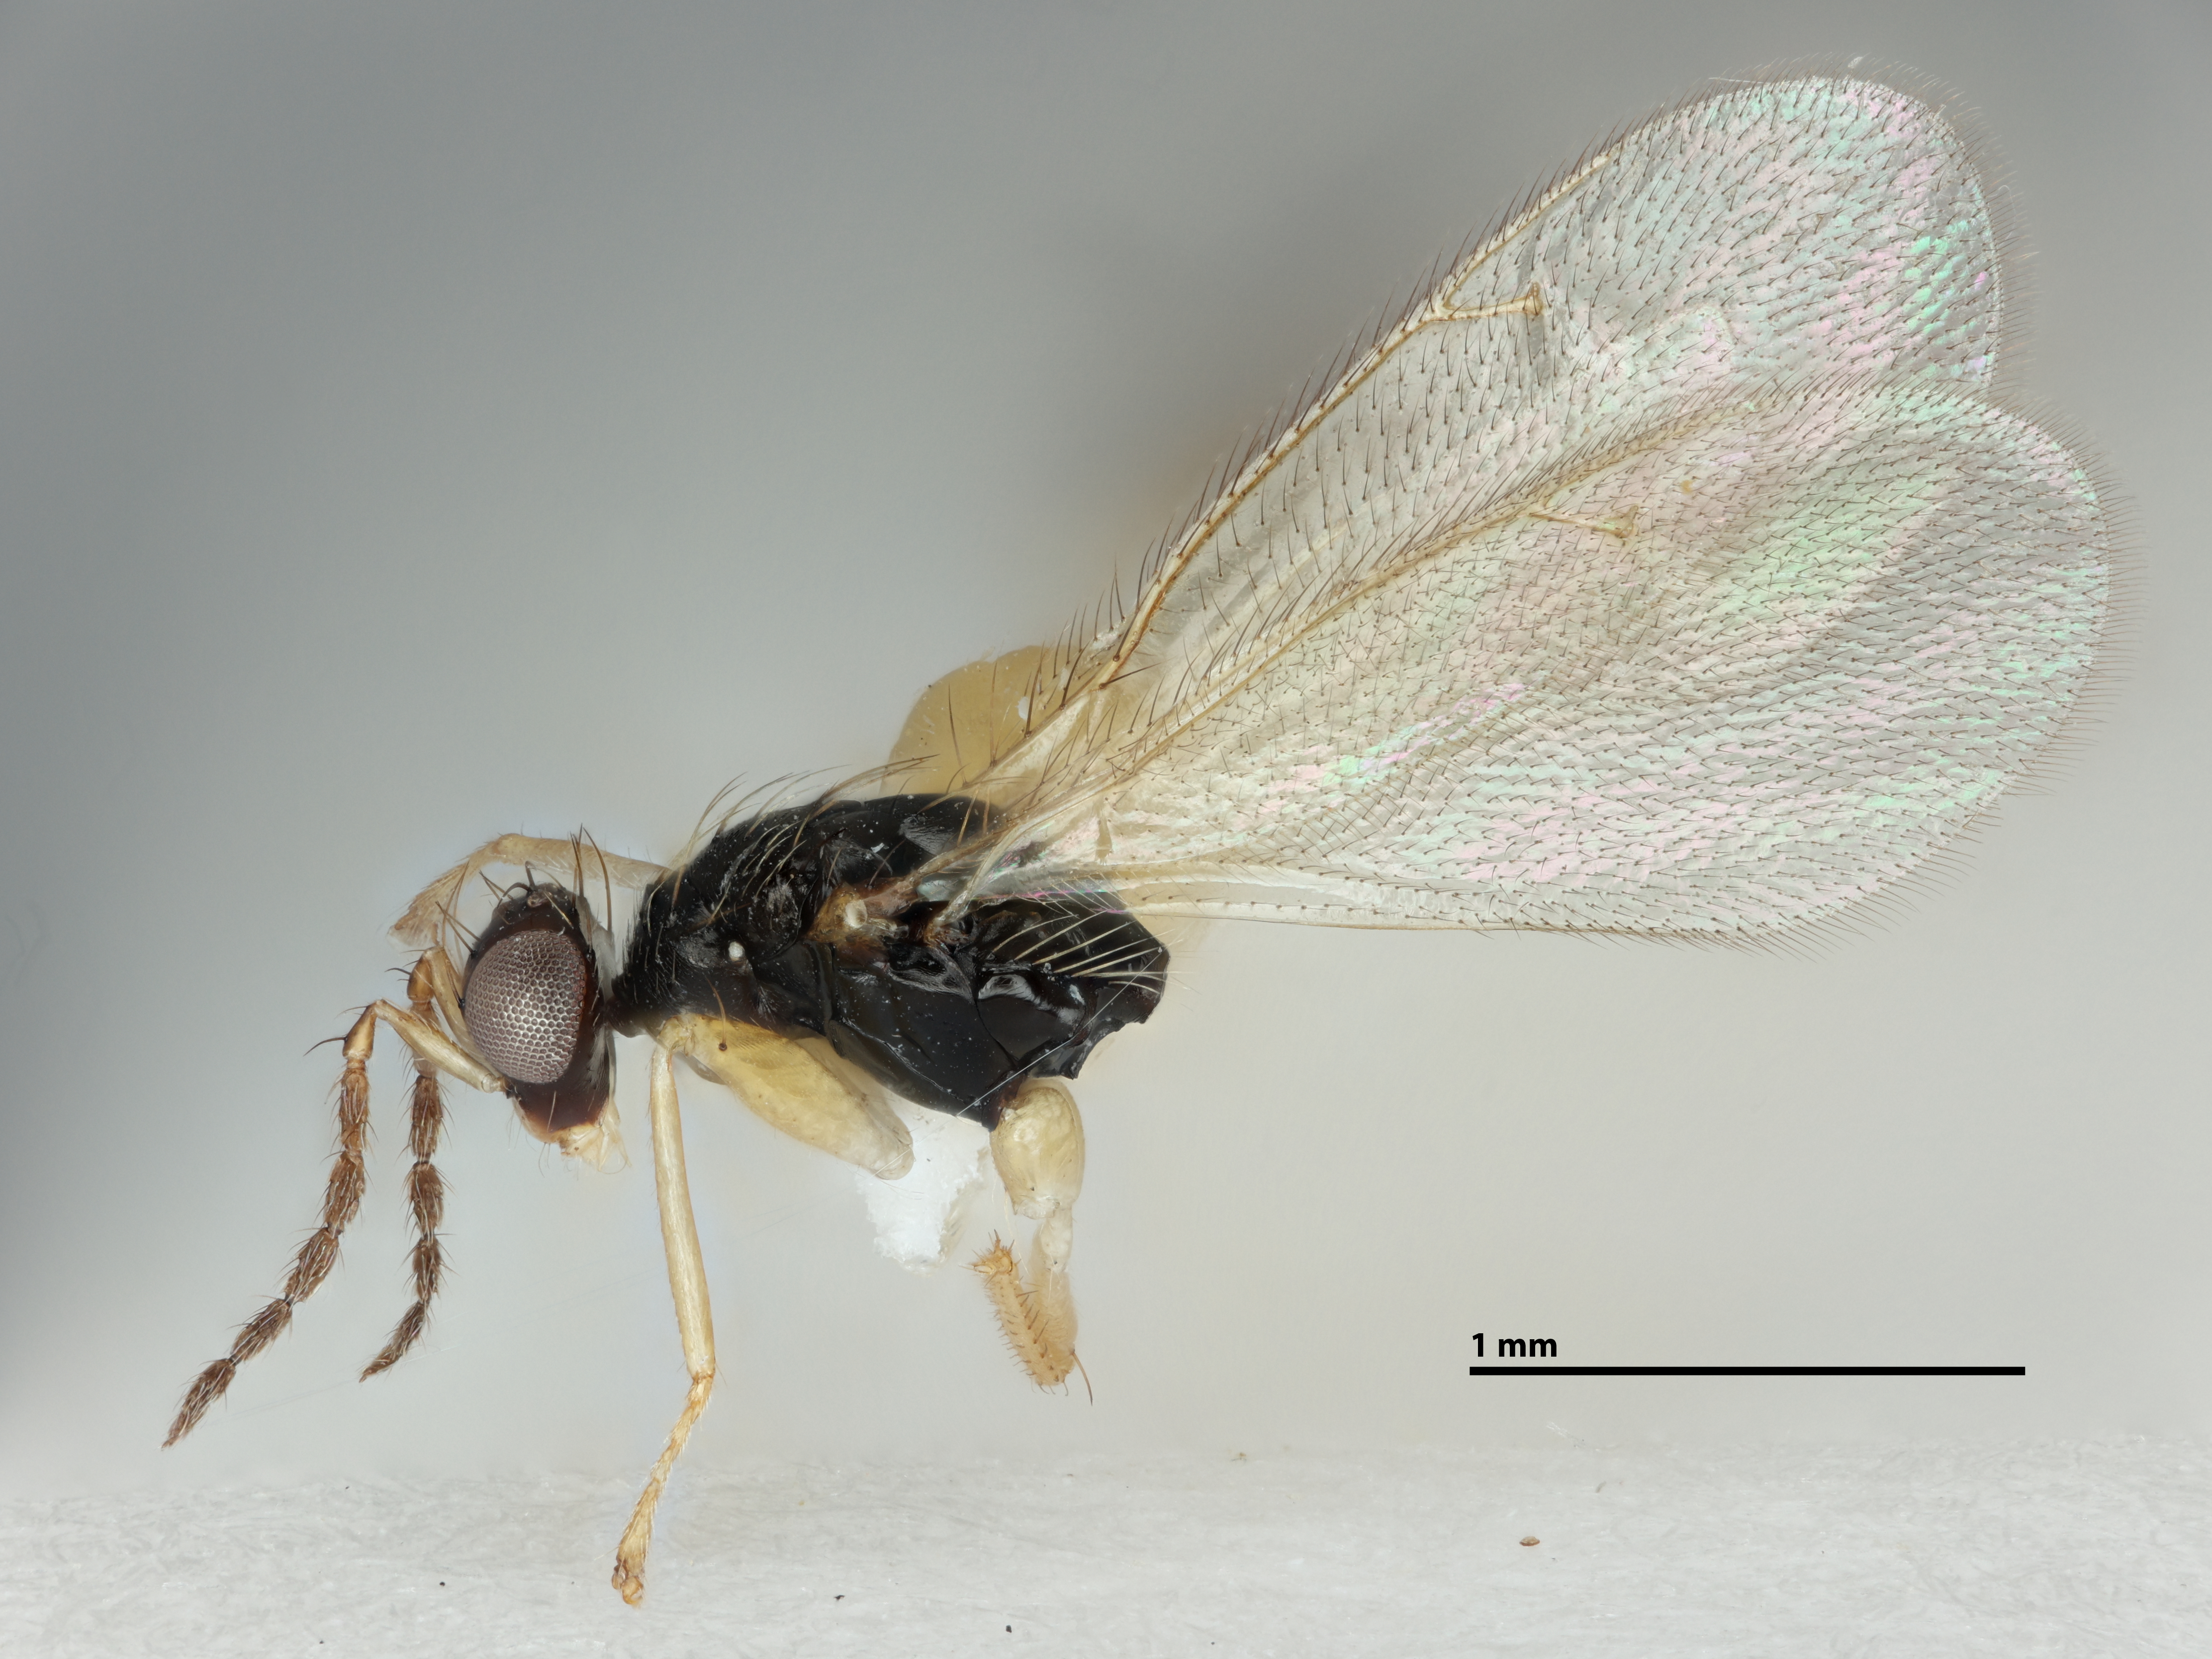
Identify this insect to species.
Euplectrus hansoni
